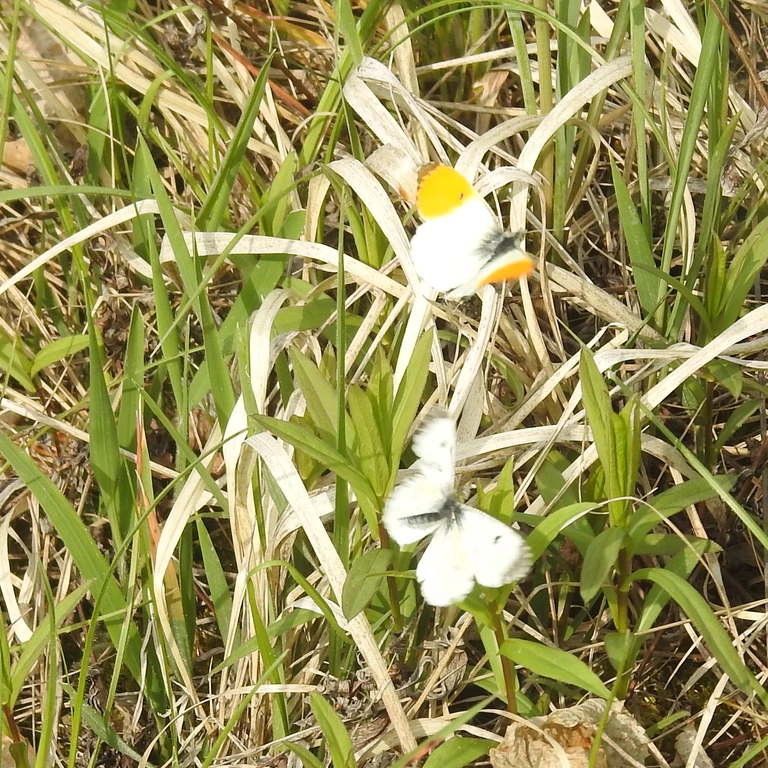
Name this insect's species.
Anthocharis cardamines
